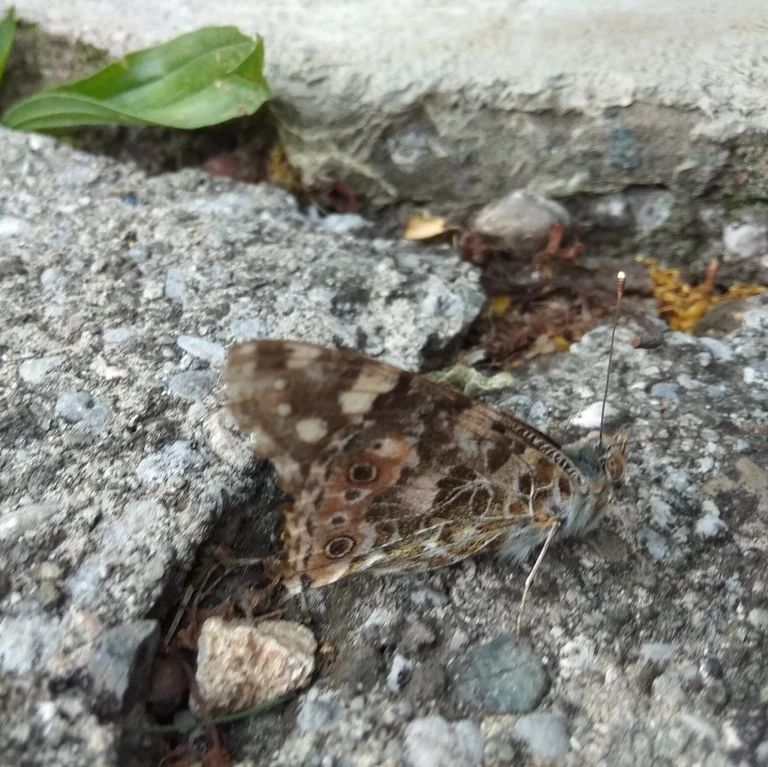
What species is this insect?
Vanessa cardui
